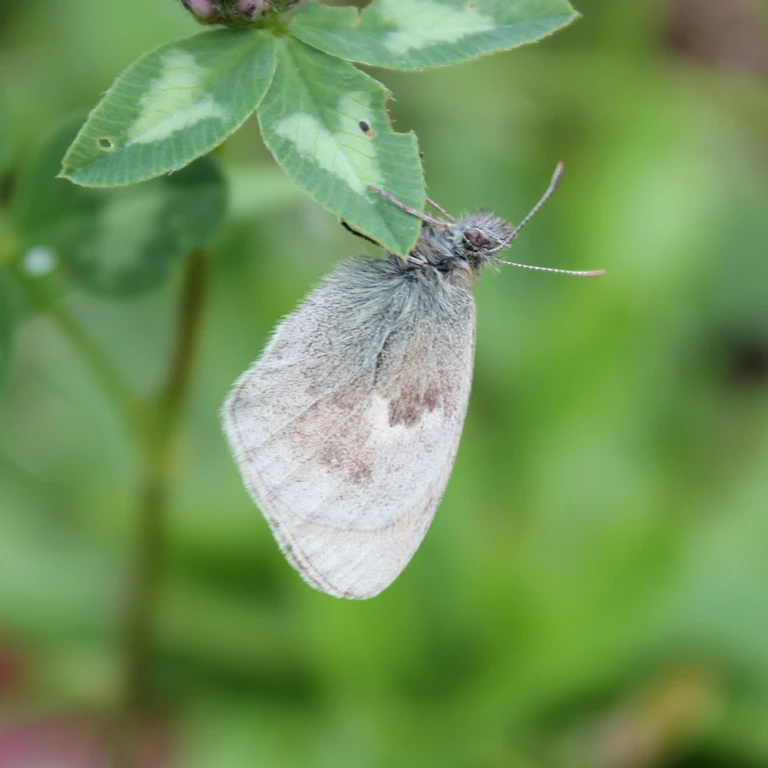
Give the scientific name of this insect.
Coenonympha pamphilus
